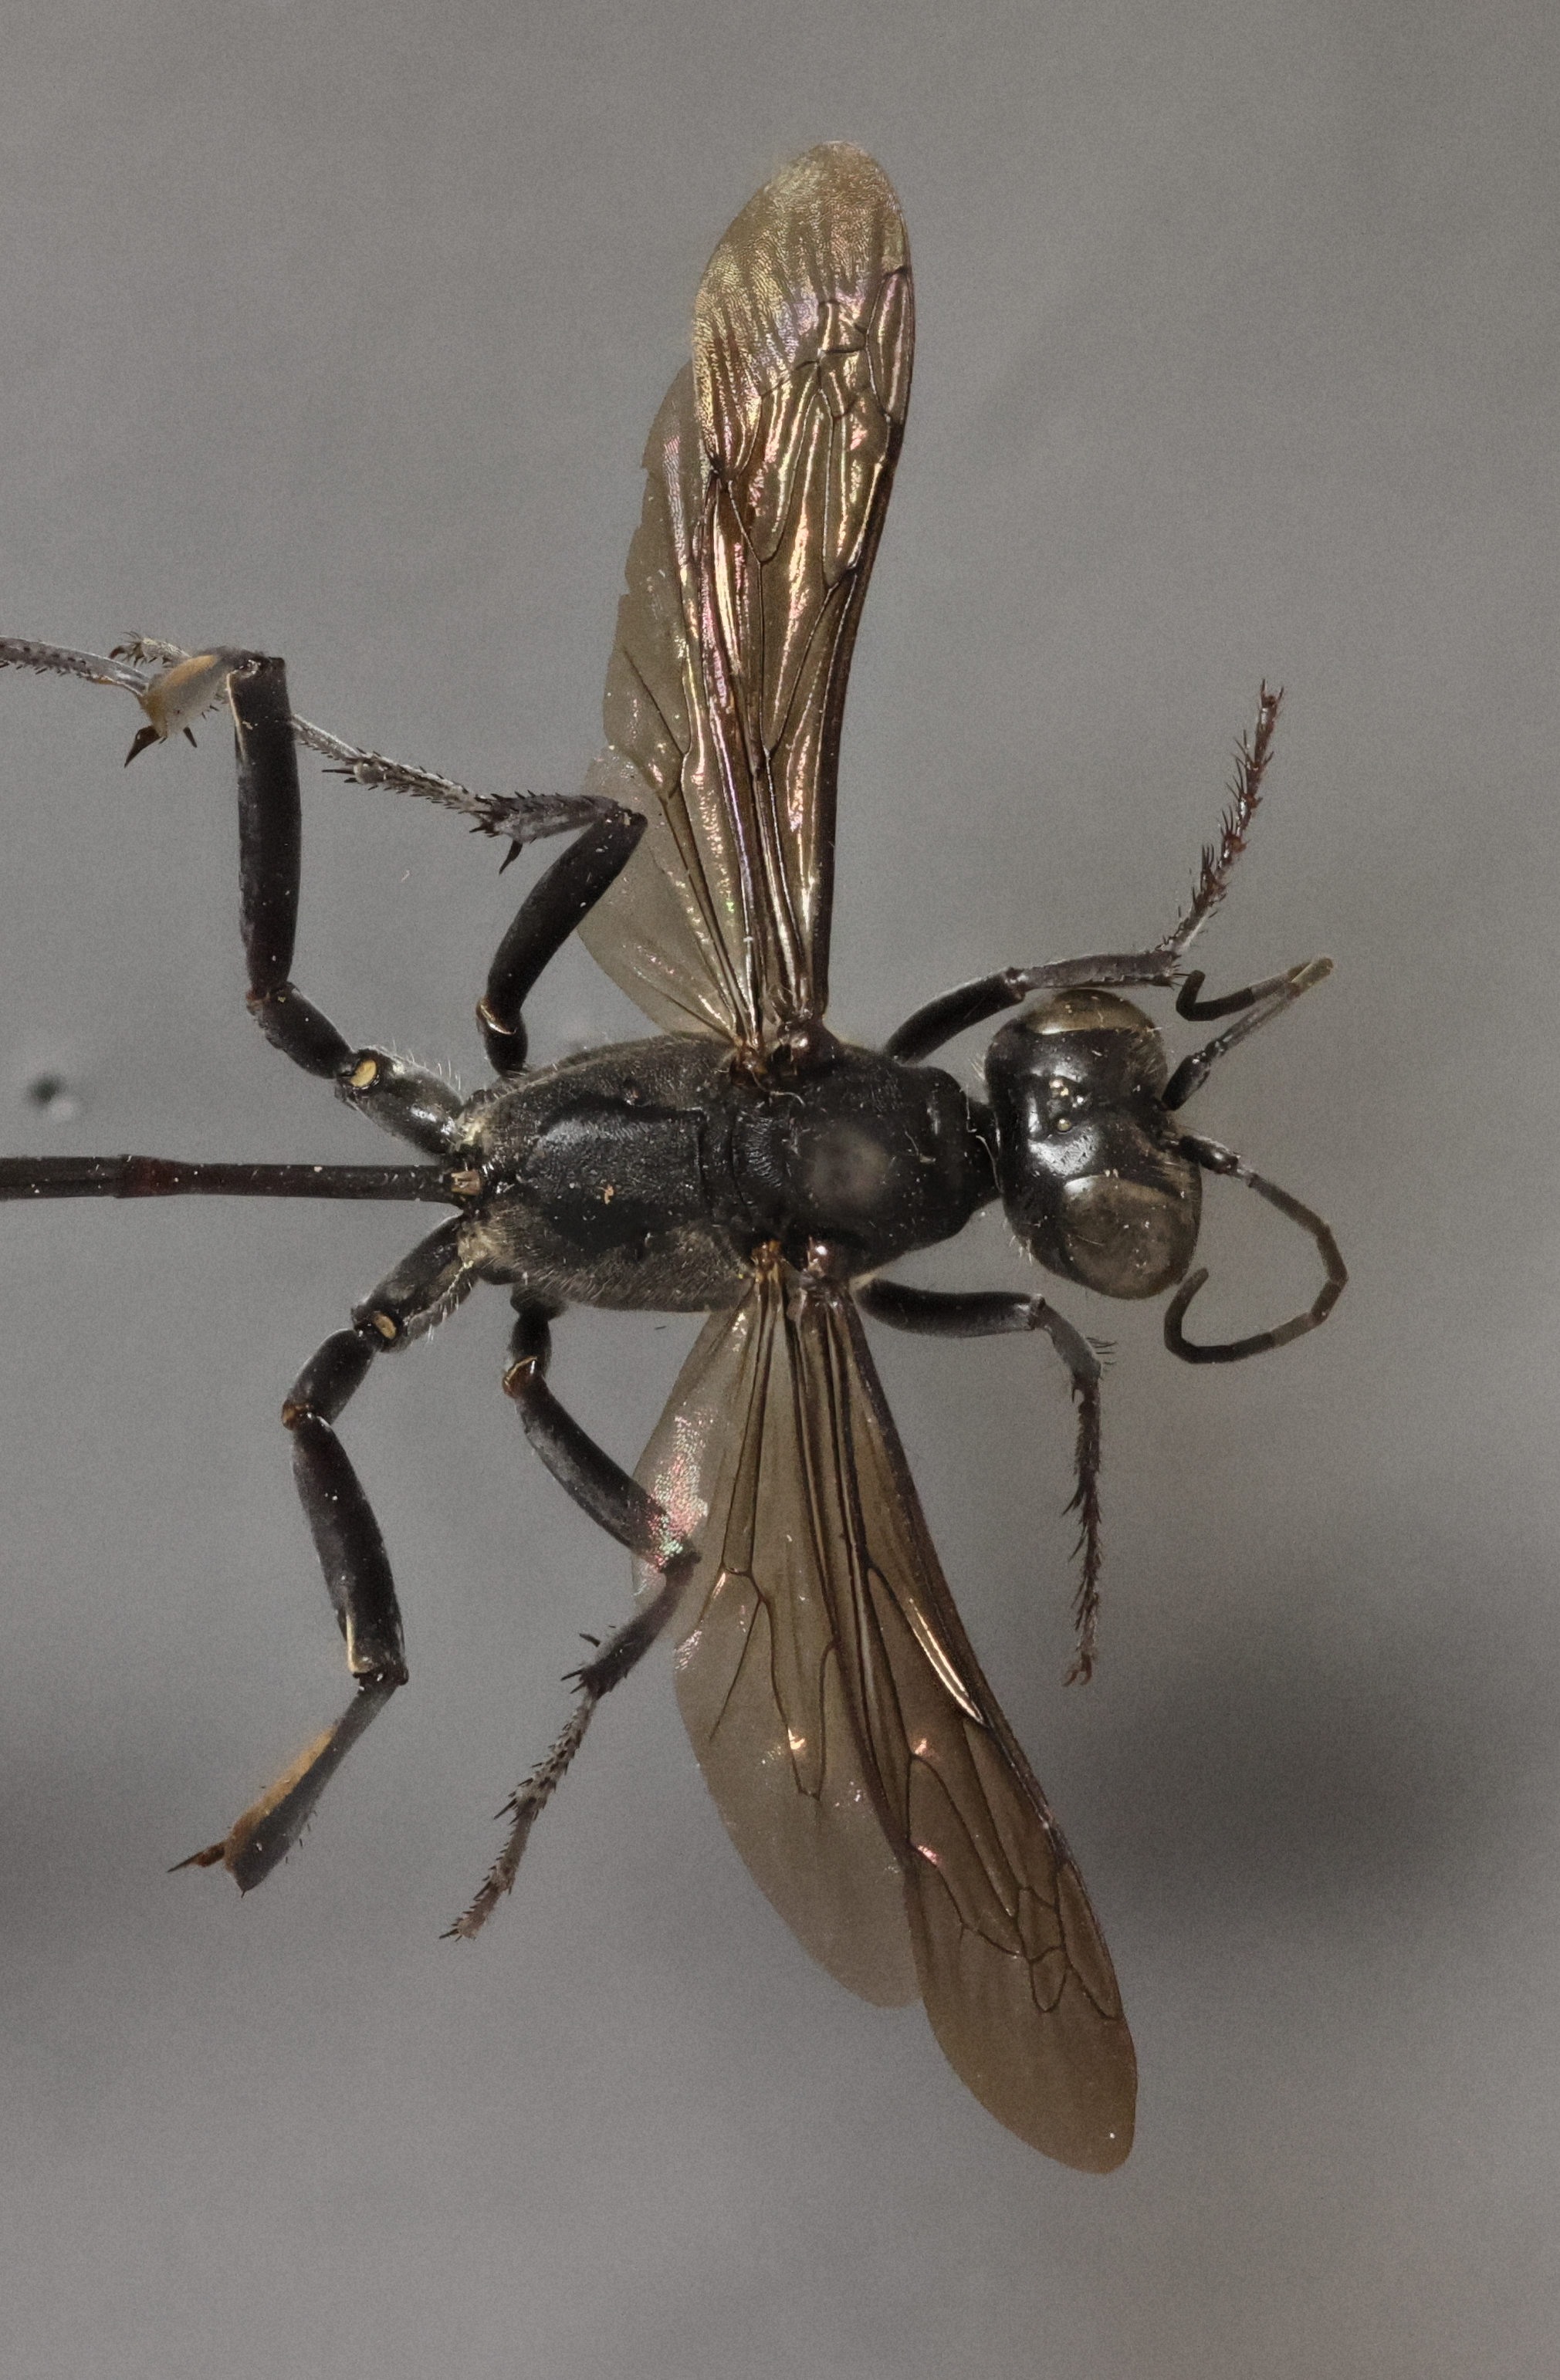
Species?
Sphex floridensis
